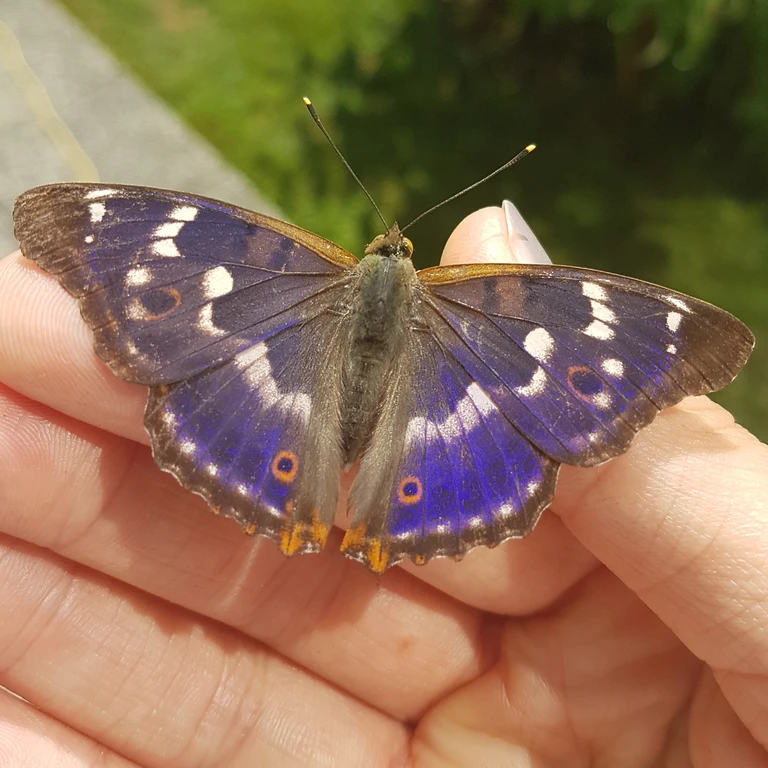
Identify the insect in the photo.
Apatura ilia
